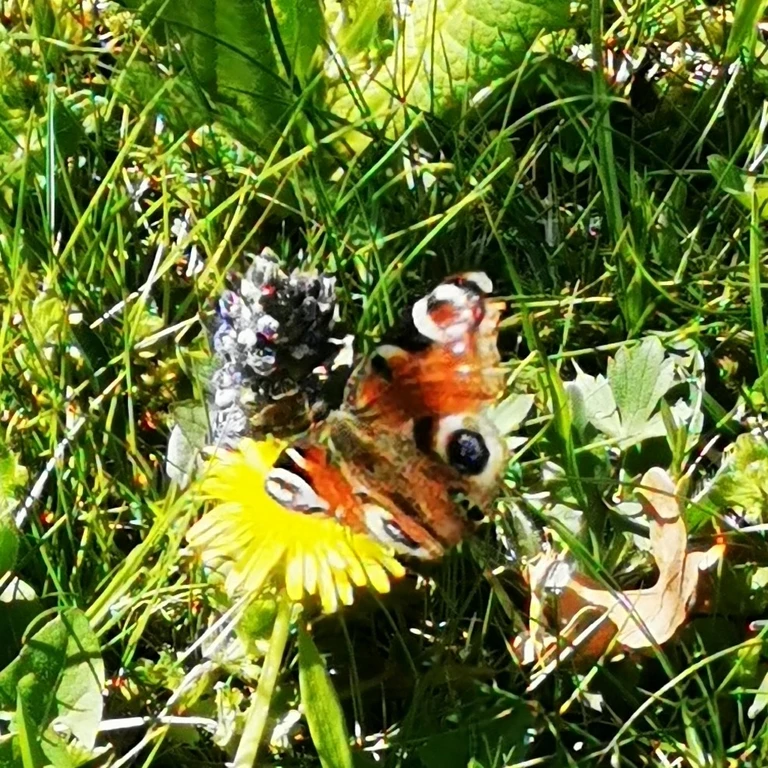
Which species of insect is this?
Aglais io
